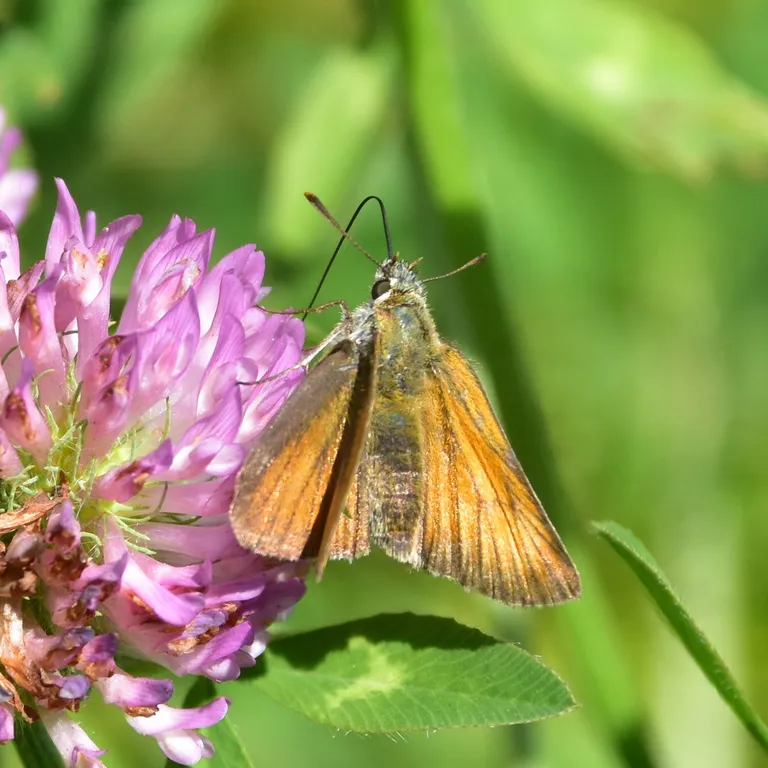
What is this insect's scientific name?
Thymelicus sylvestris
